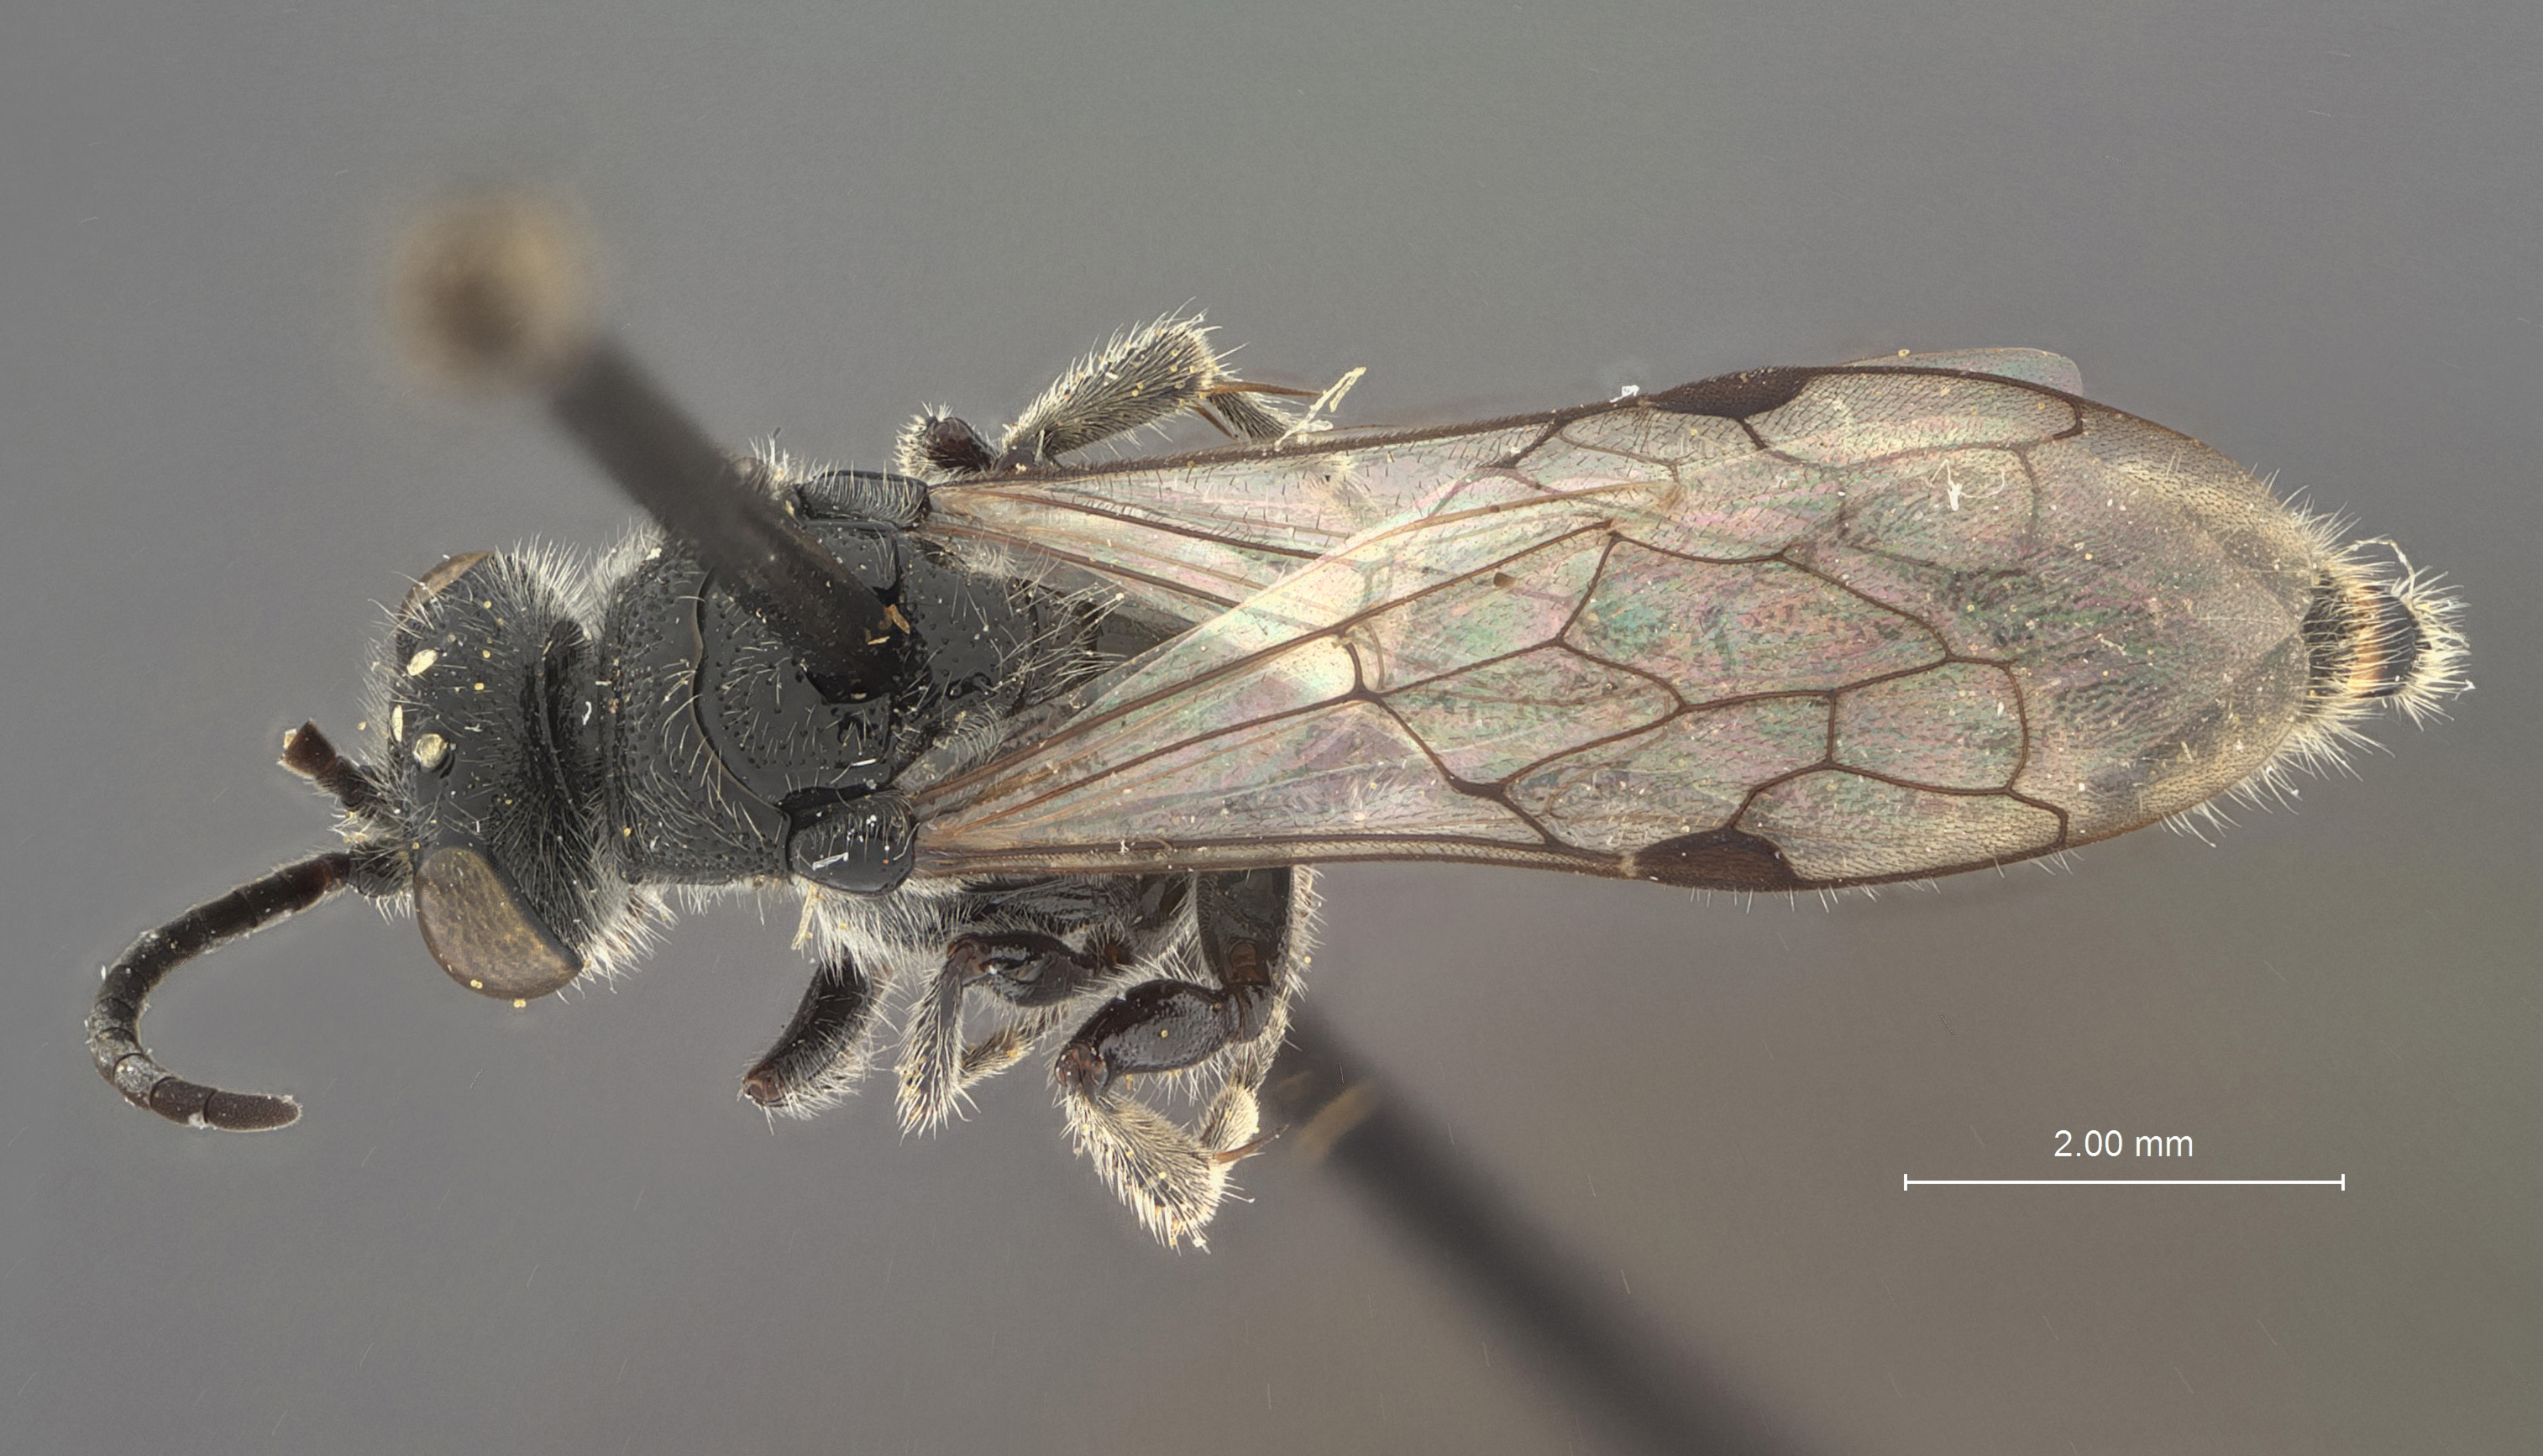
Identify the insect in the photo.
Tiphia sculleni
